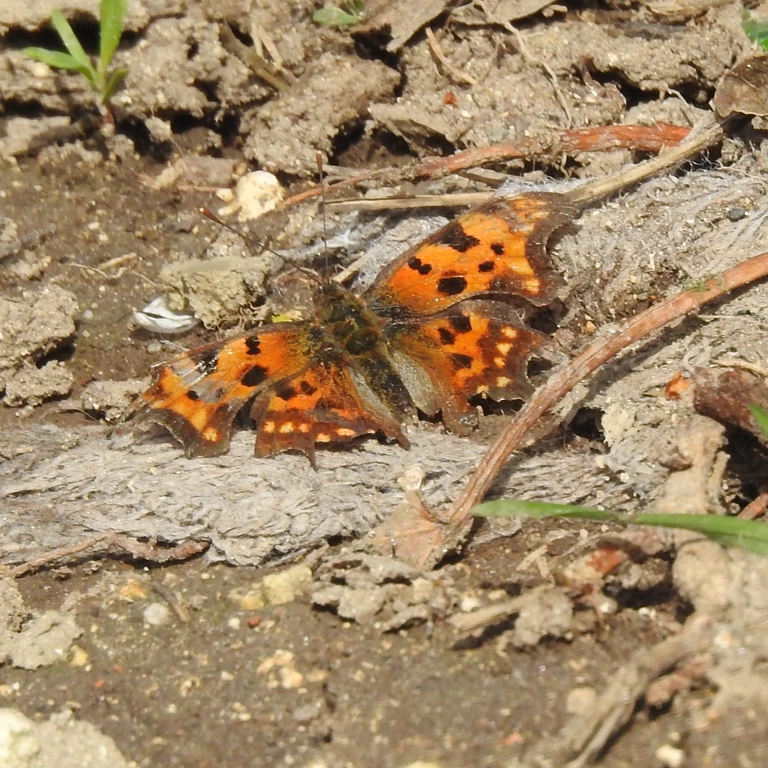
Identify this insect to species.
Polygonia c-album
